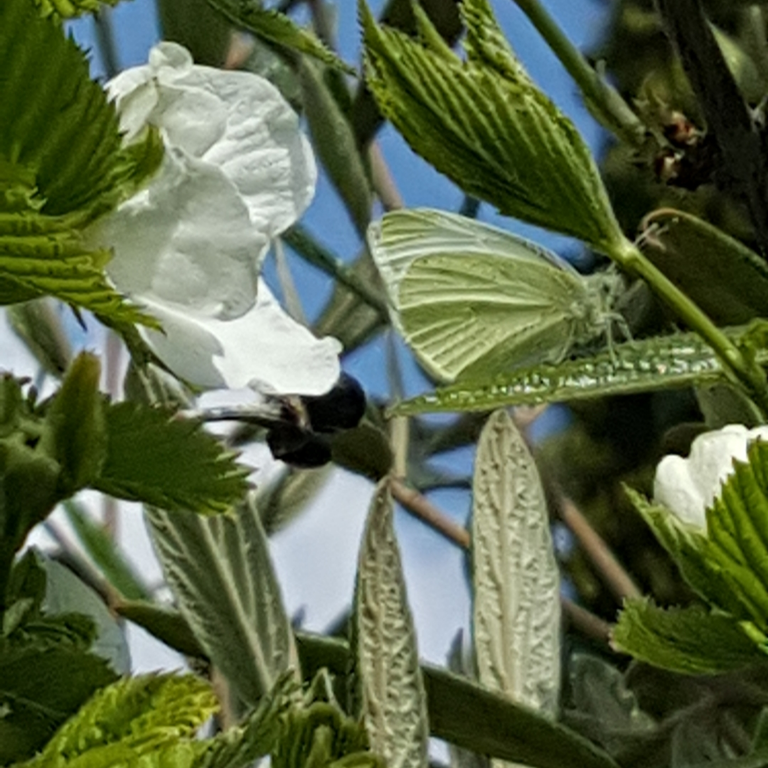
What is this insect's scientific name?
Pieris rapae
